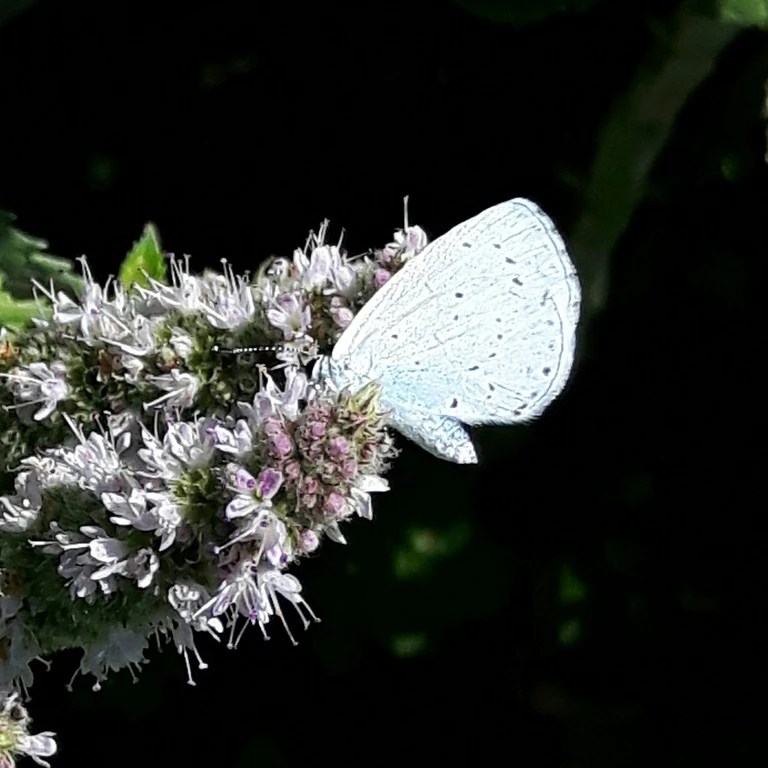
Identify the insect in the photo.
Celastrina argiolus
